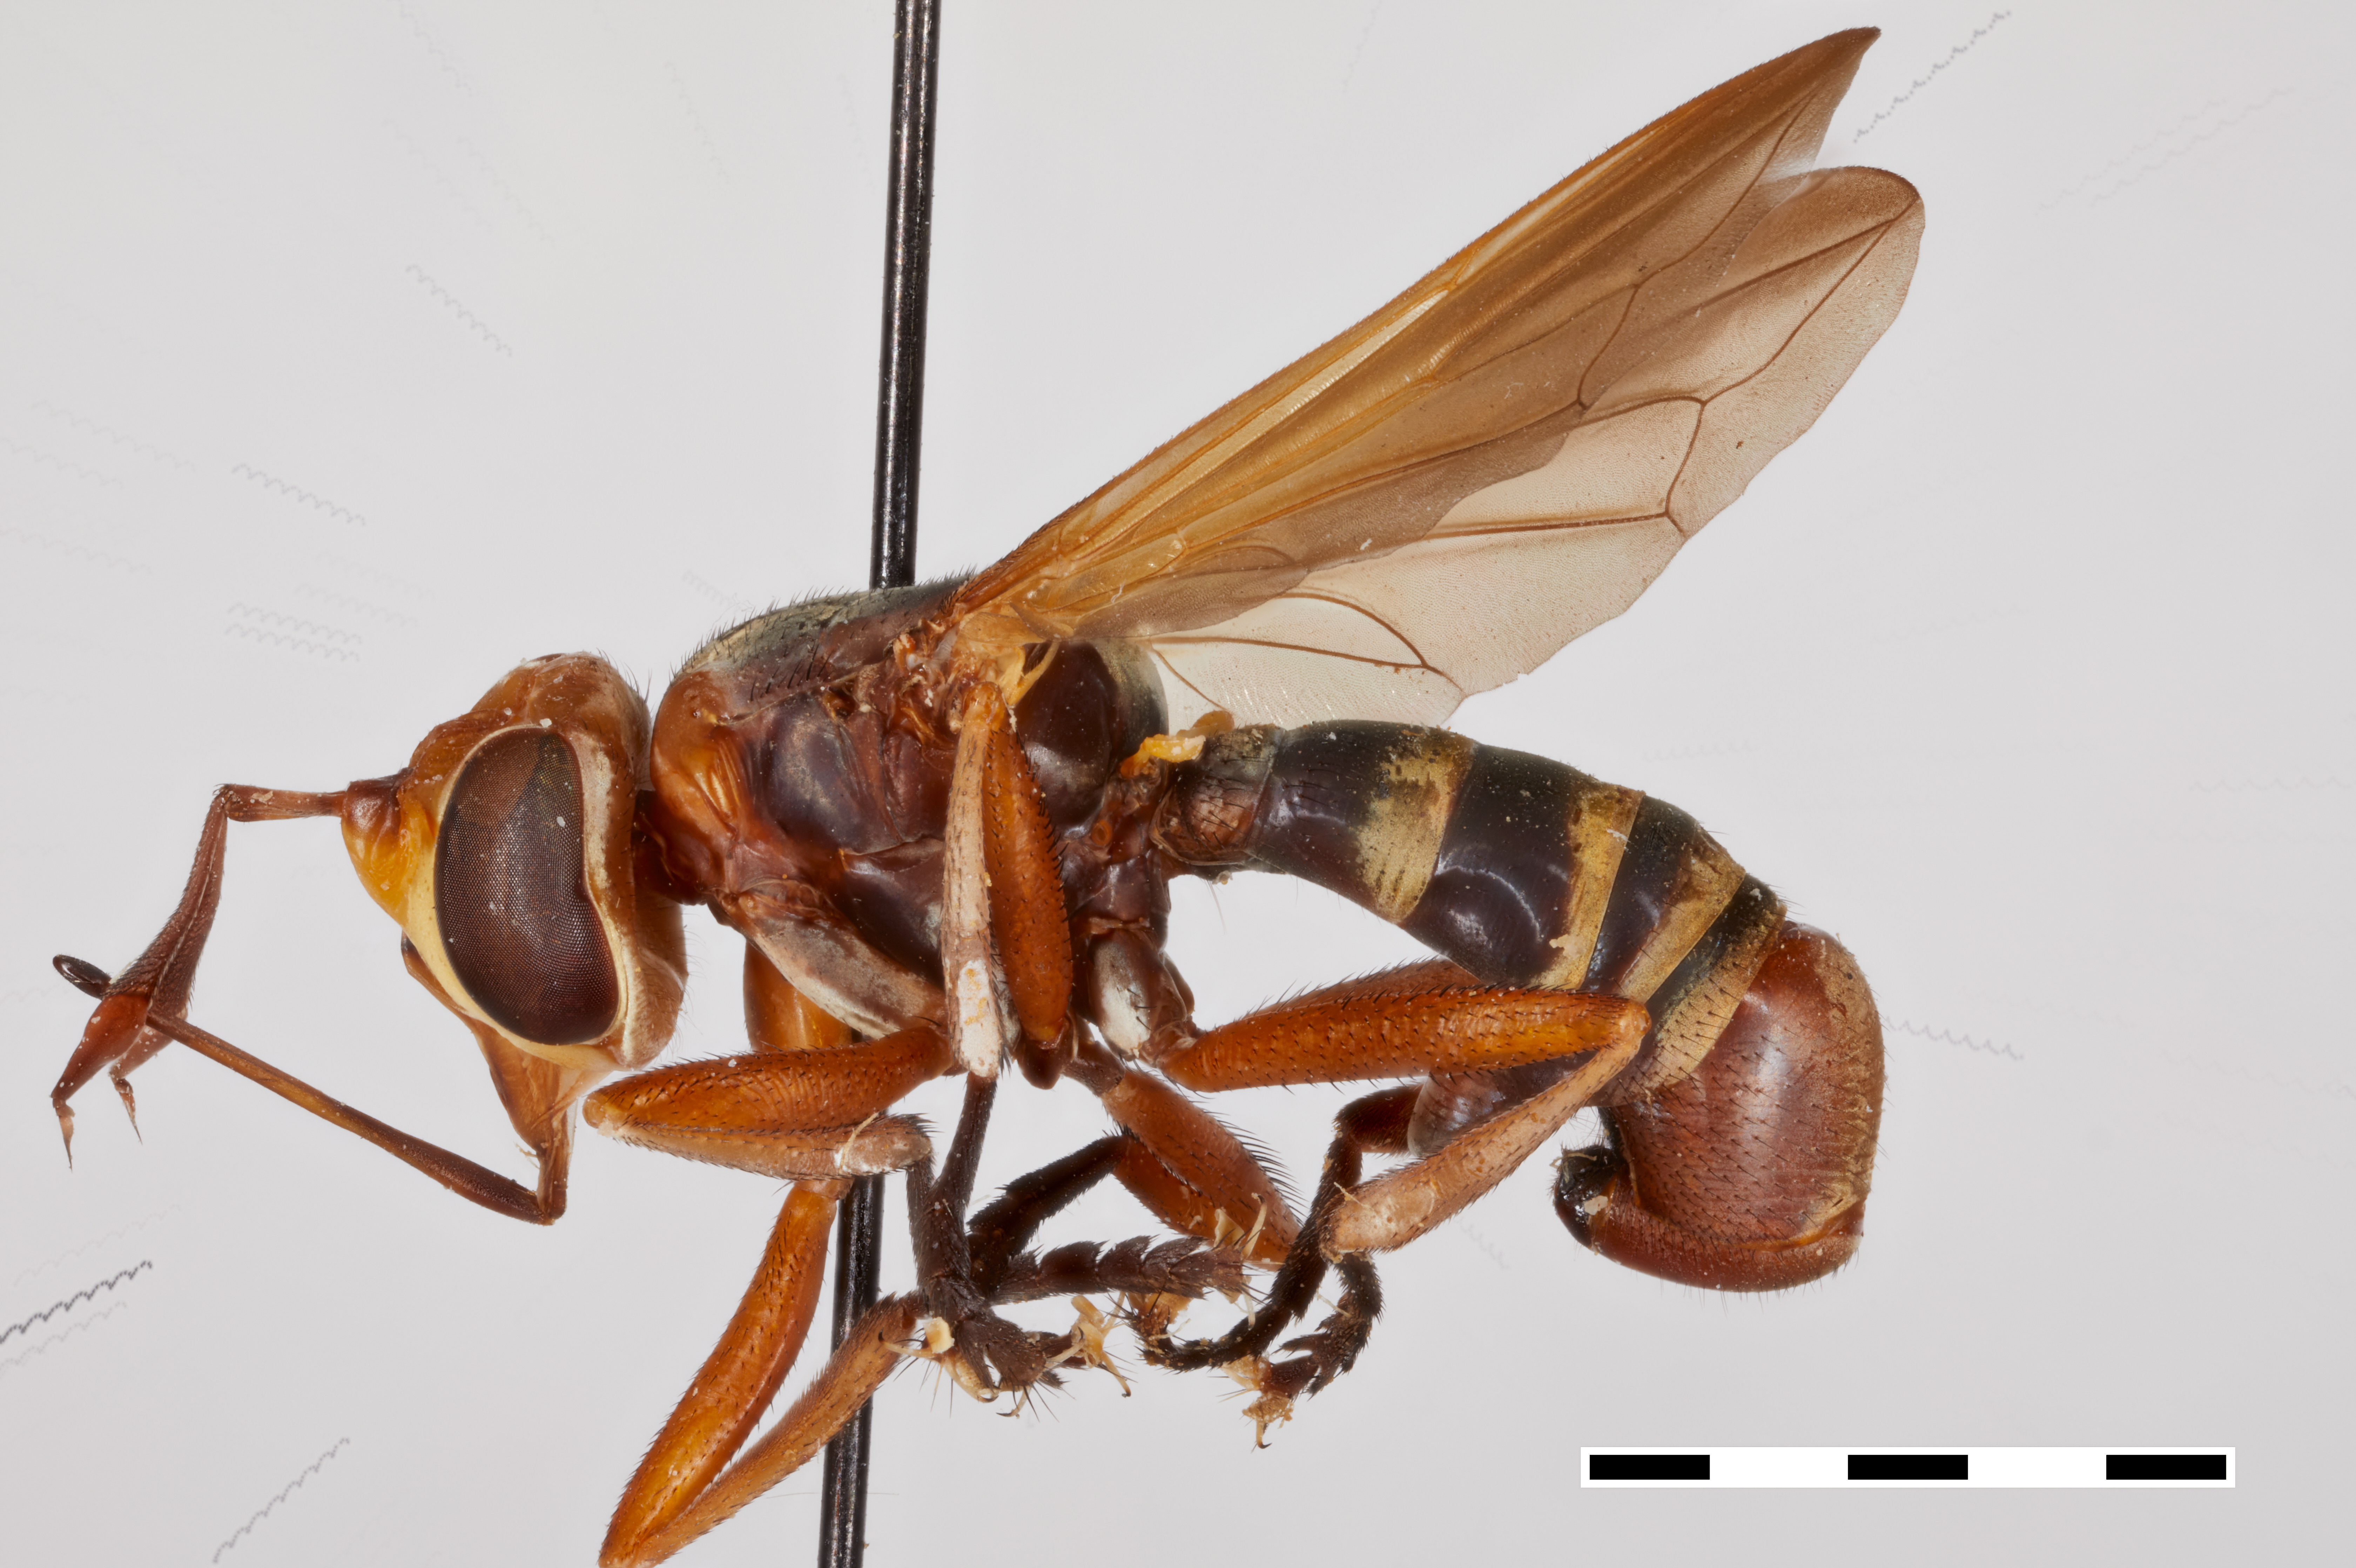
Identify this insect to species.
Conops rufomaculatus
